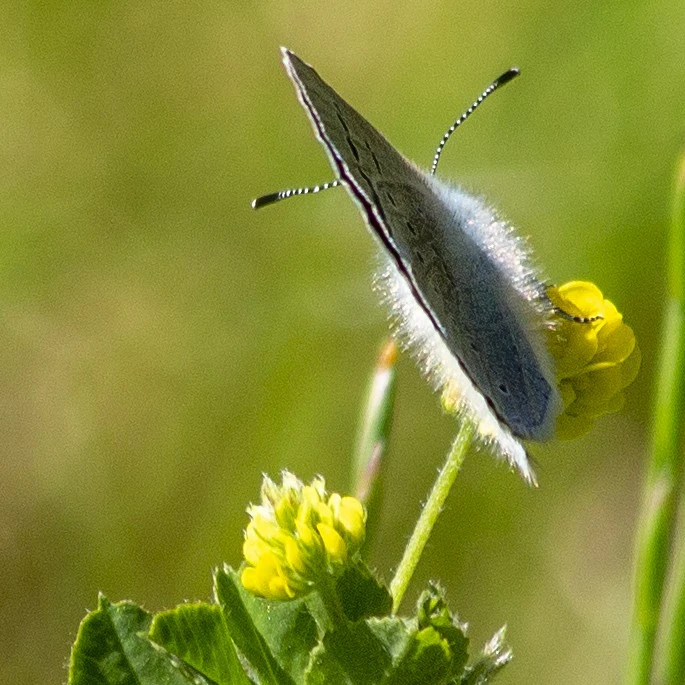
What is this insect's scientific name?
Glaucopsyche alexis
